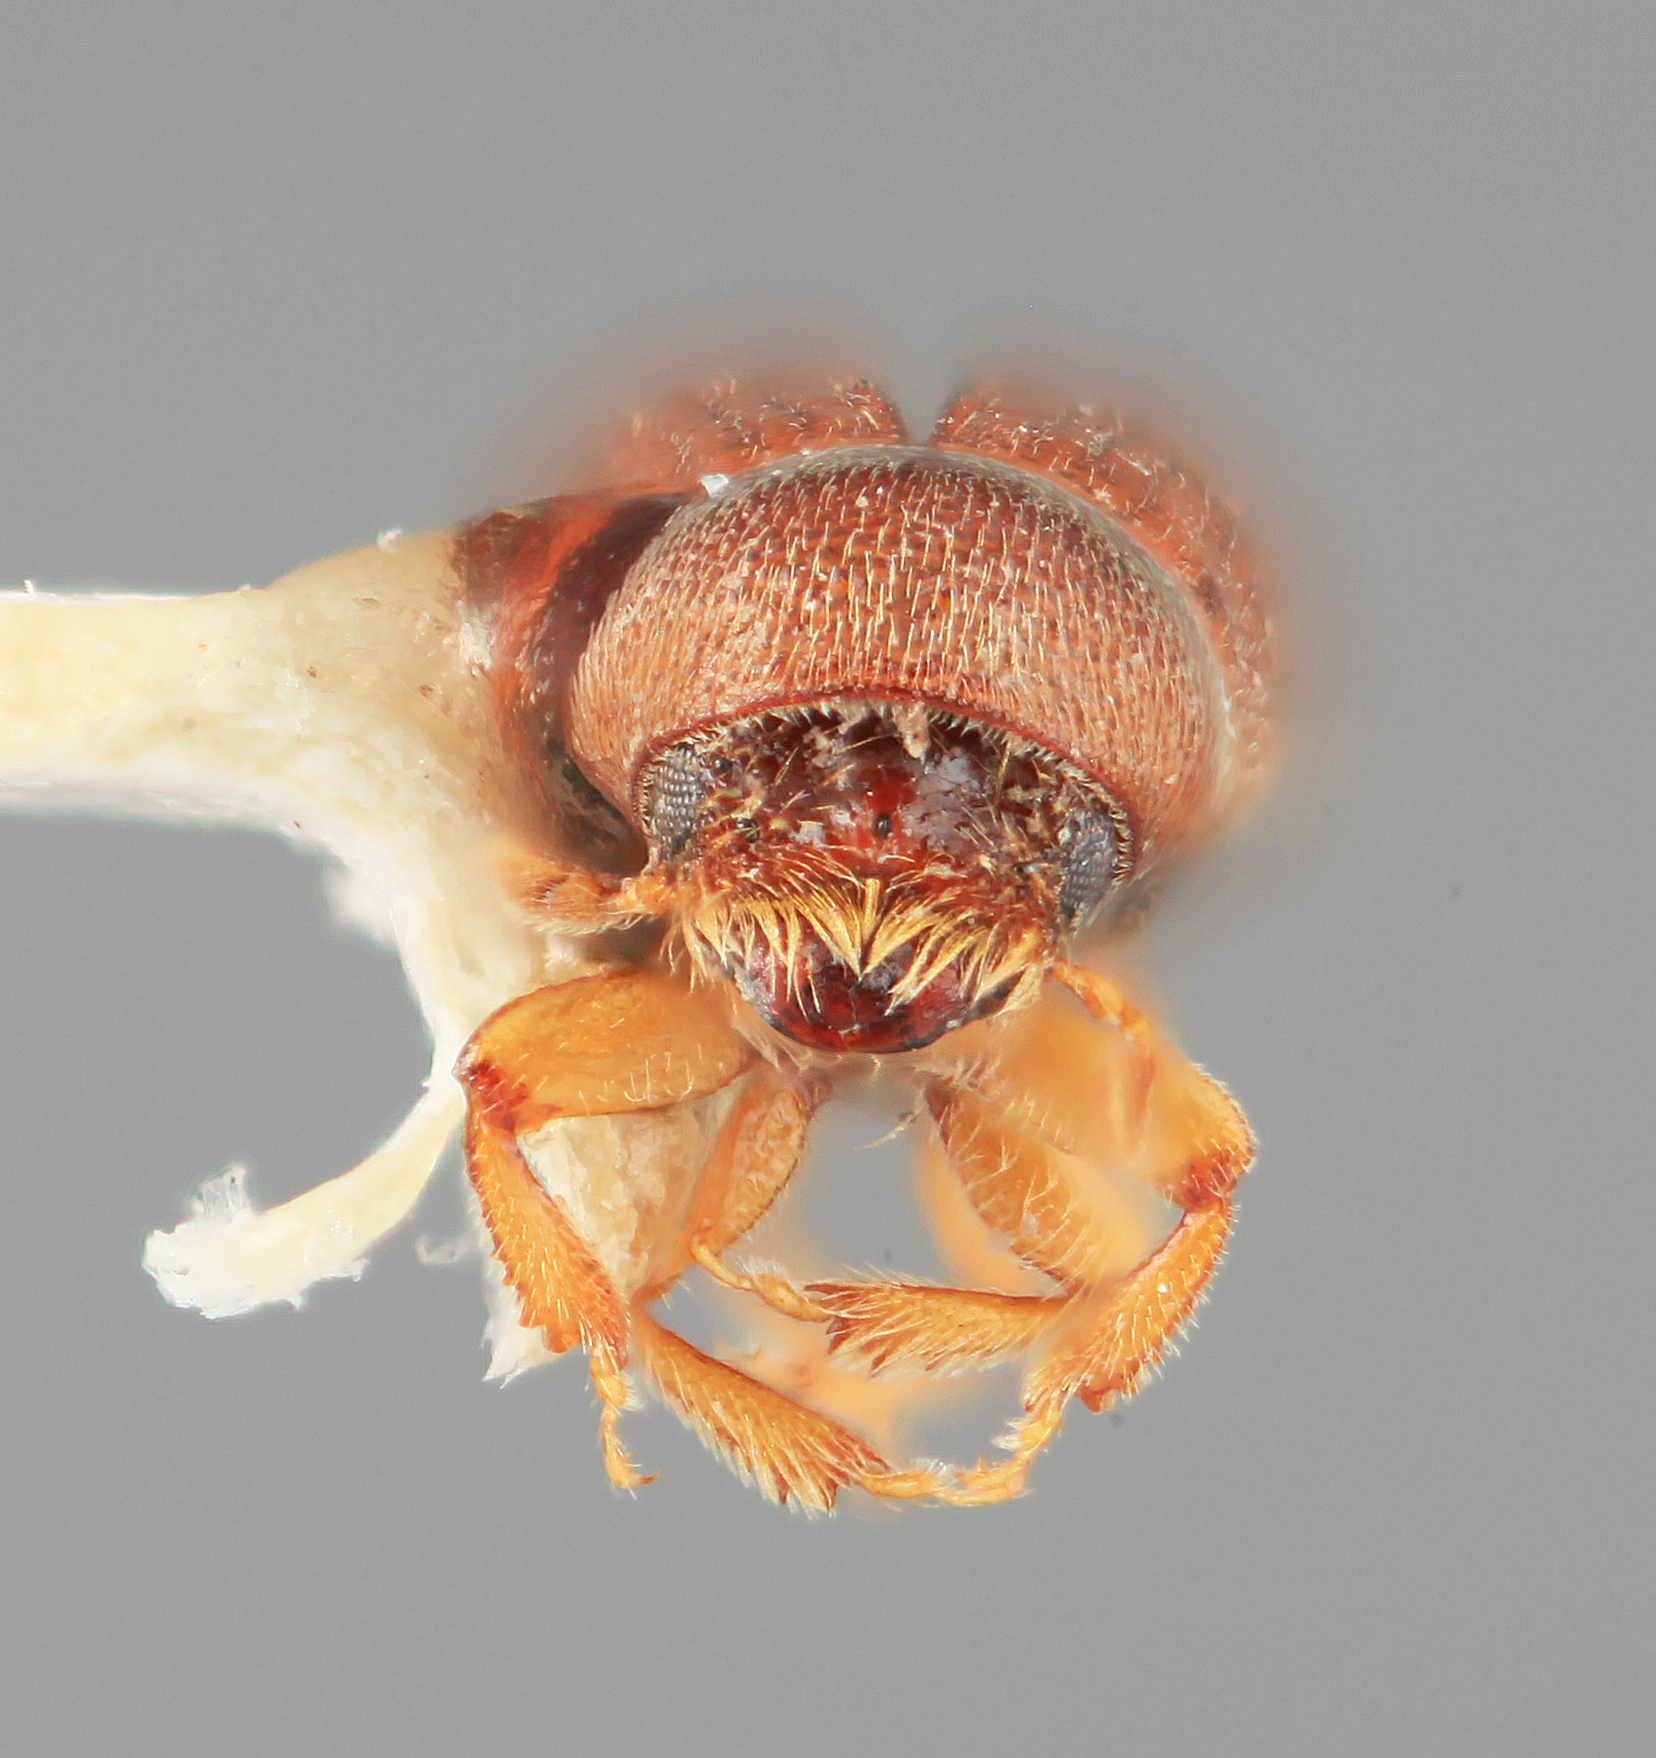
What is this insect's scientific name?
Araptus interjectus
